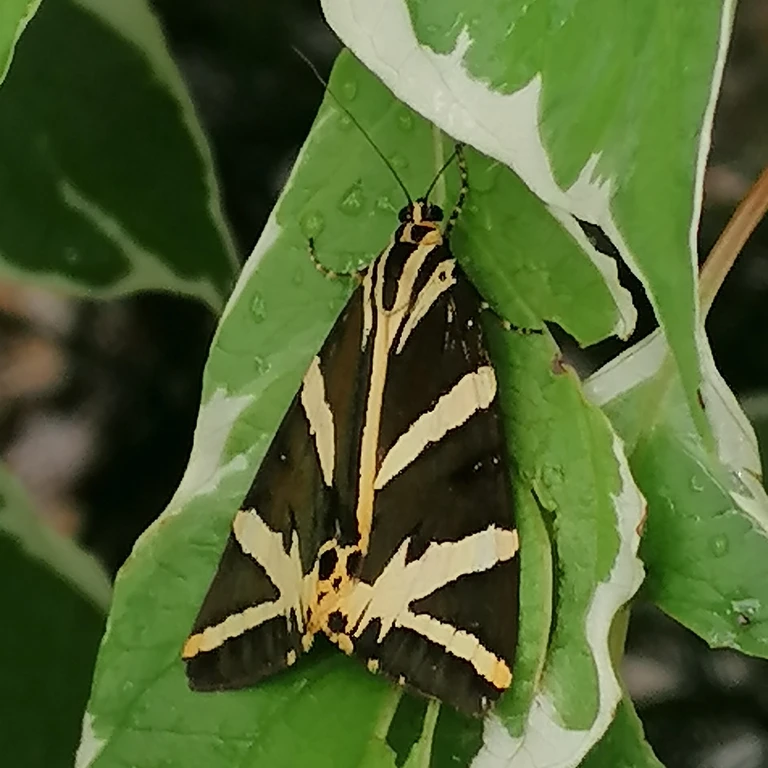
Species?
Euplagia quadripunctaria
